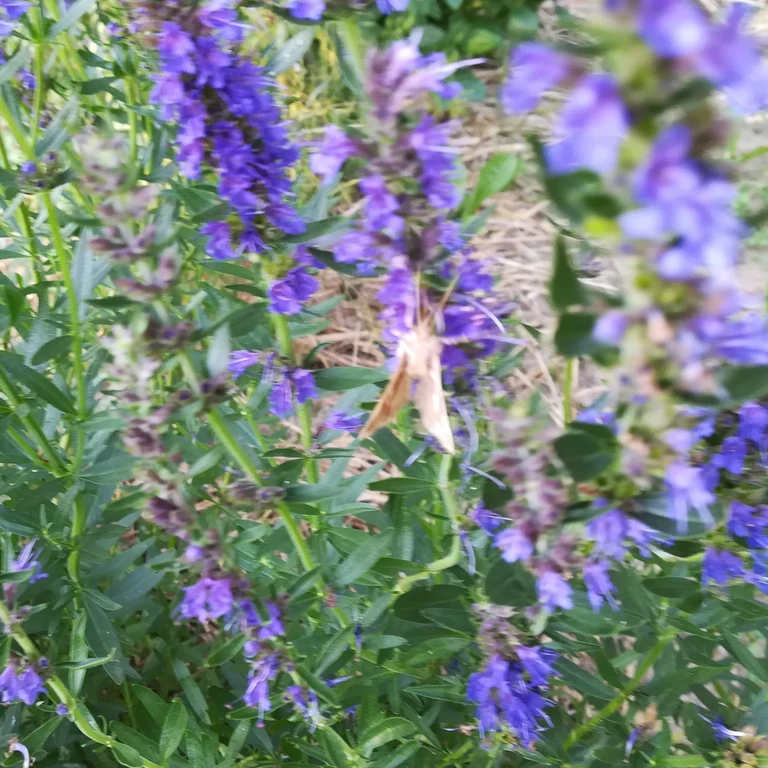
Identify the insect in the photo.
Autographa gamma
